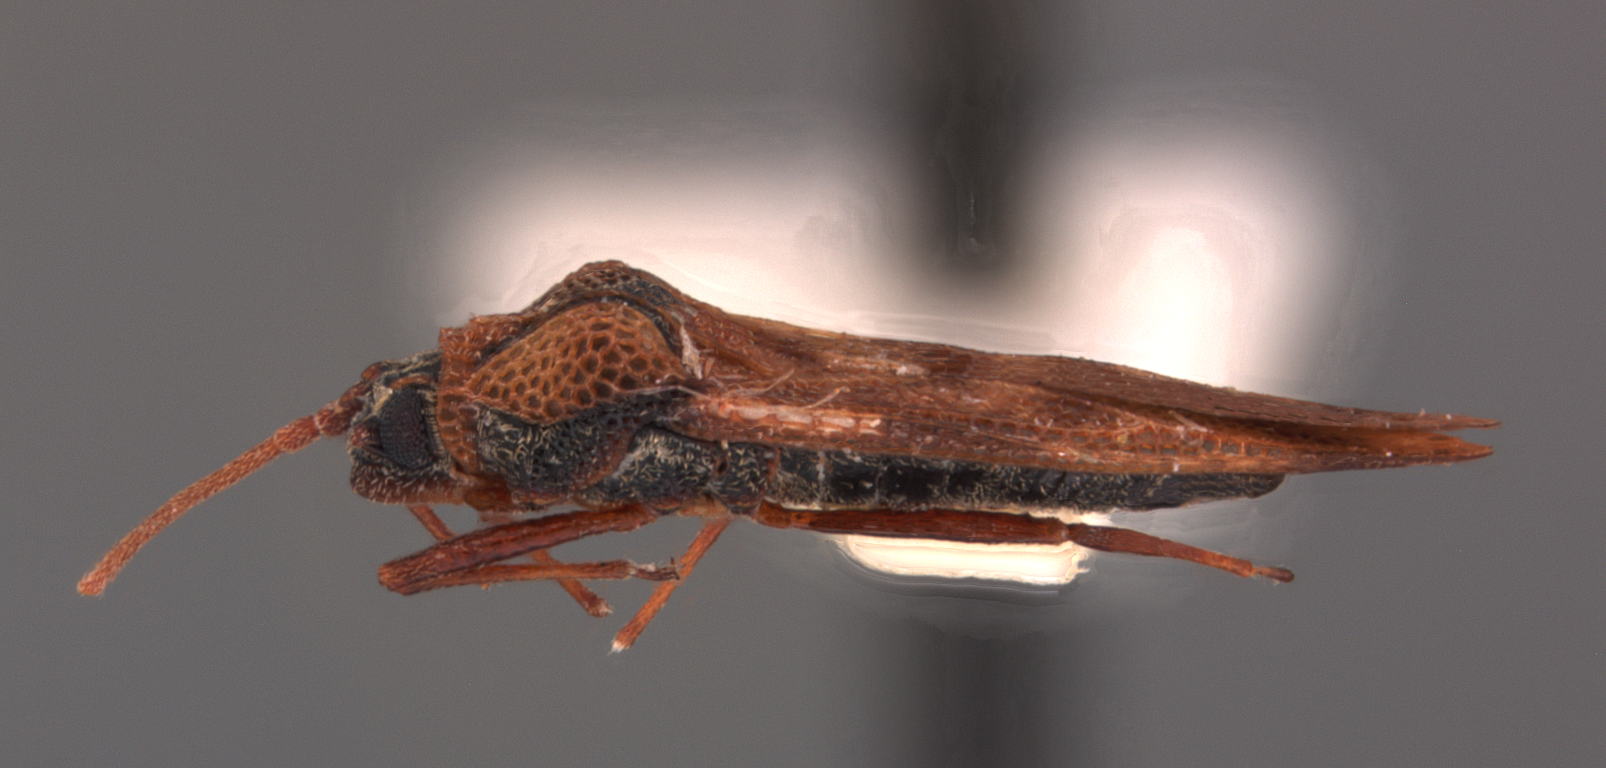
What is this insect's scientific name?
Physatocheila lautana
